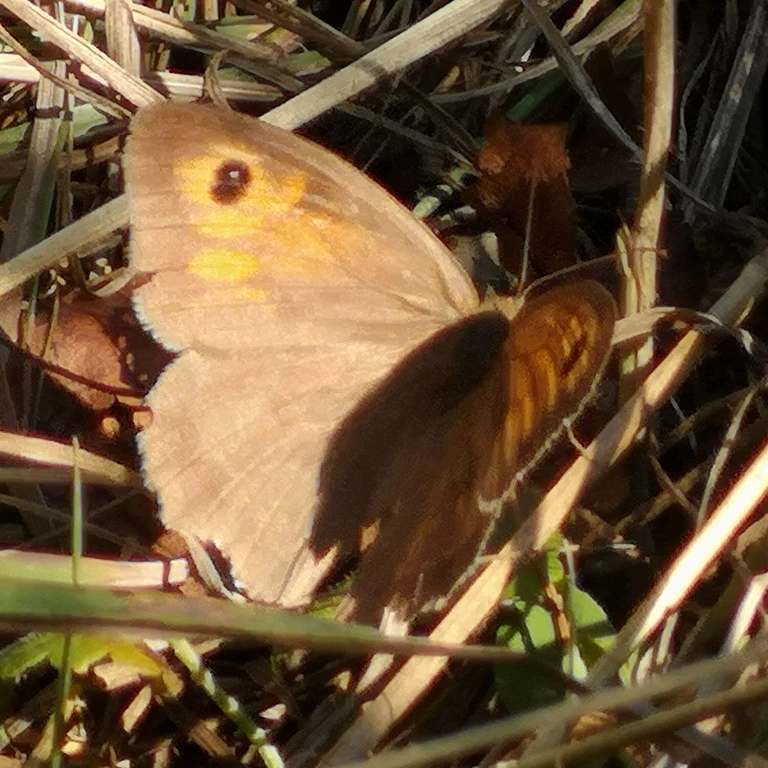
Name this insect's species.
Maniola jurtina
